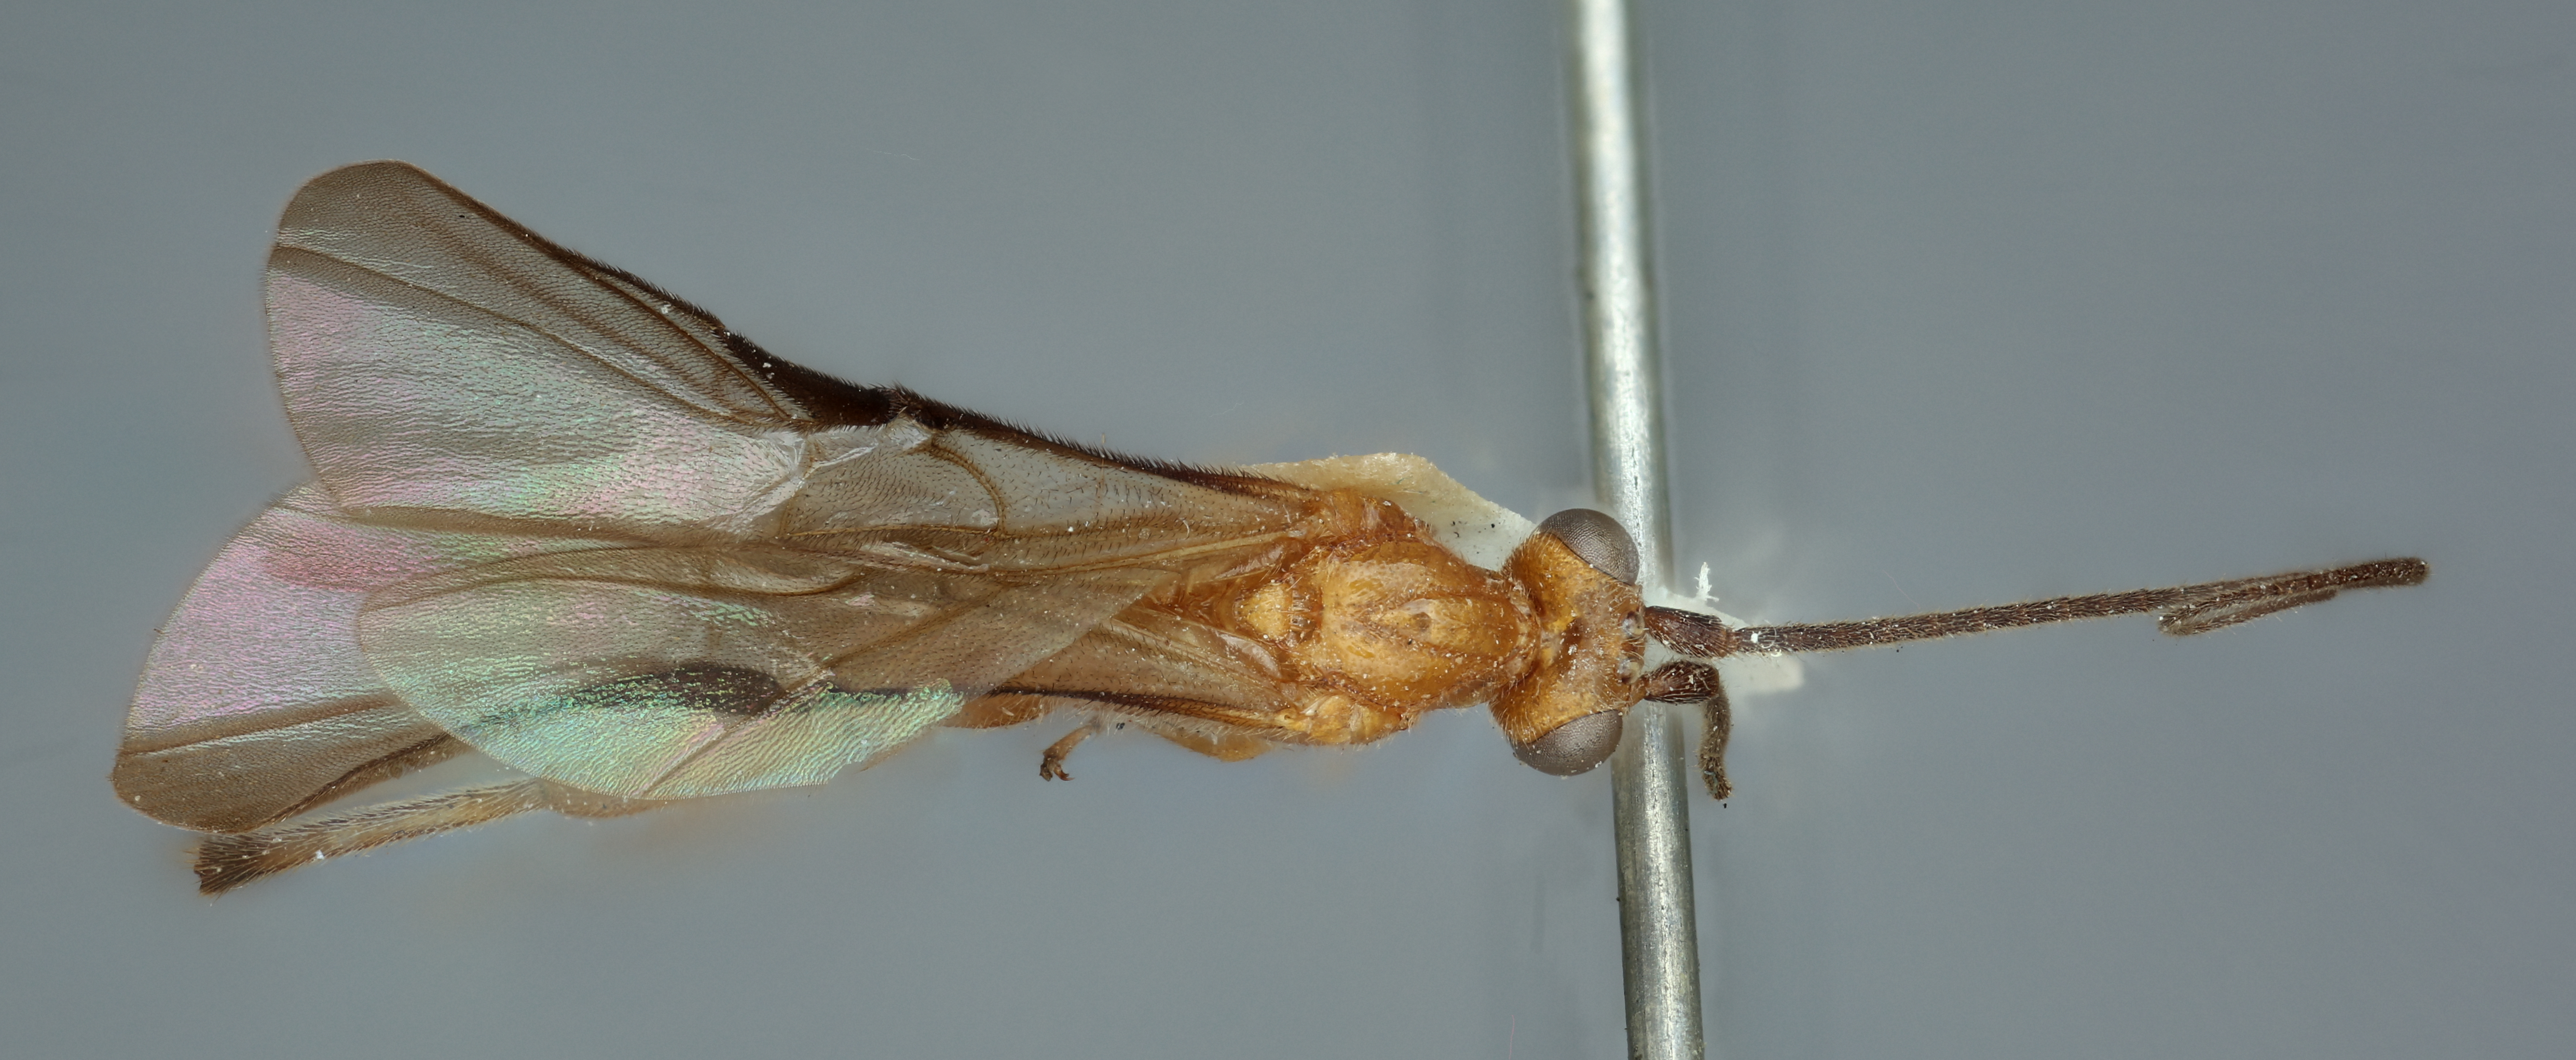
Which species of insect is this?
Neophylax snyderi
